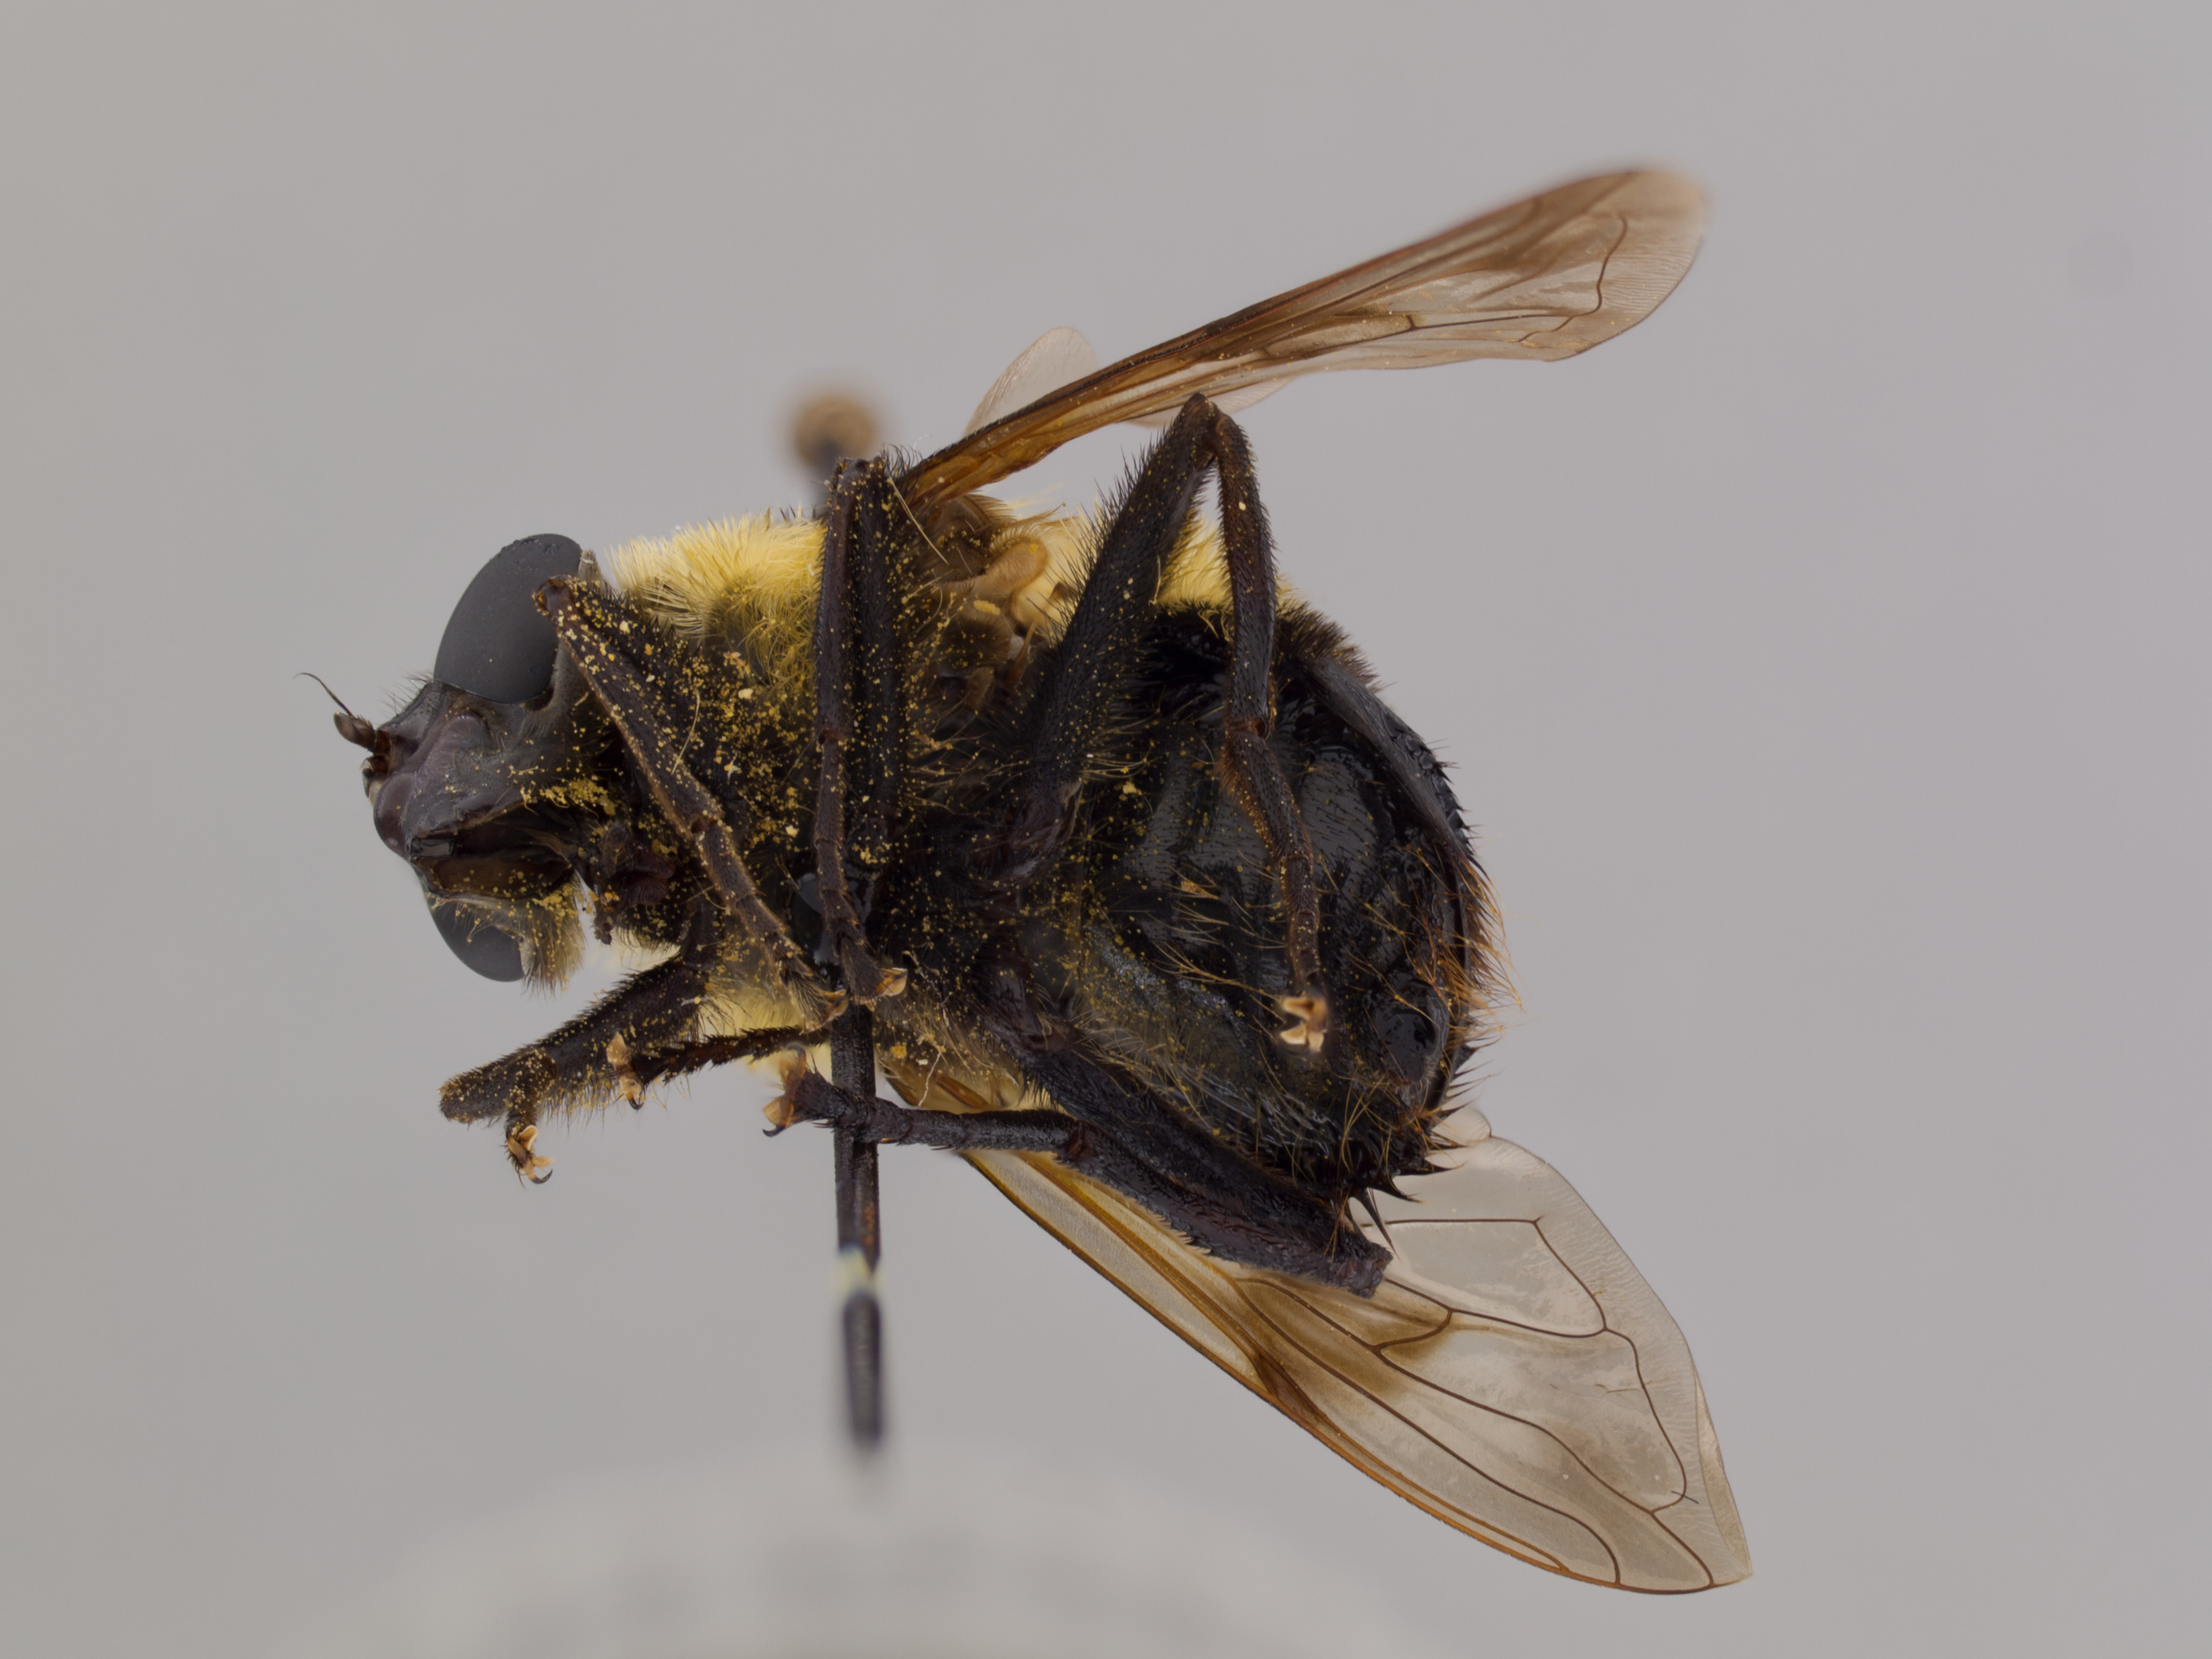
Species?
Sericomyia fairmanorum
